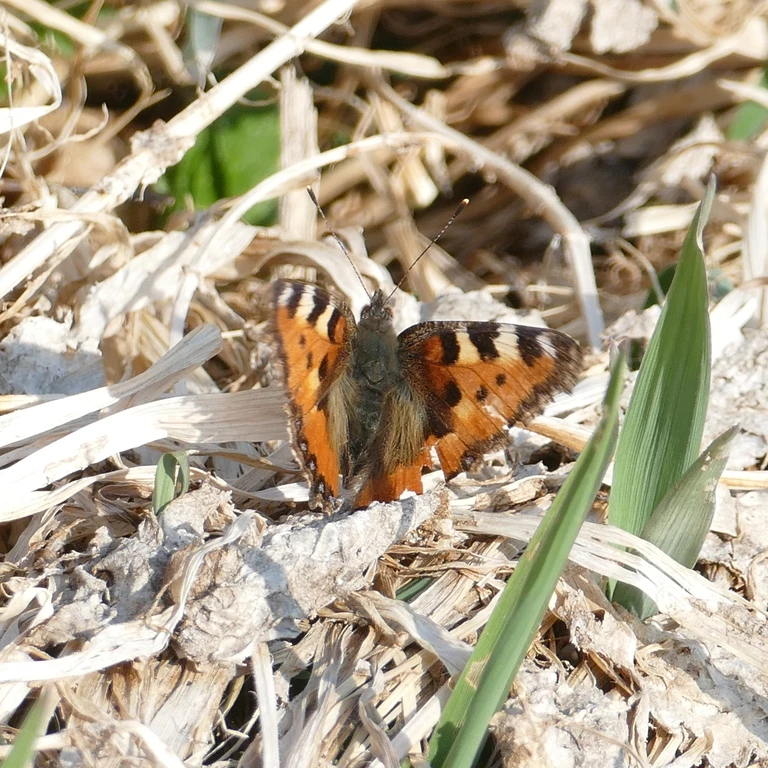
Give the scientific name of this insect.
Aglais urticae
